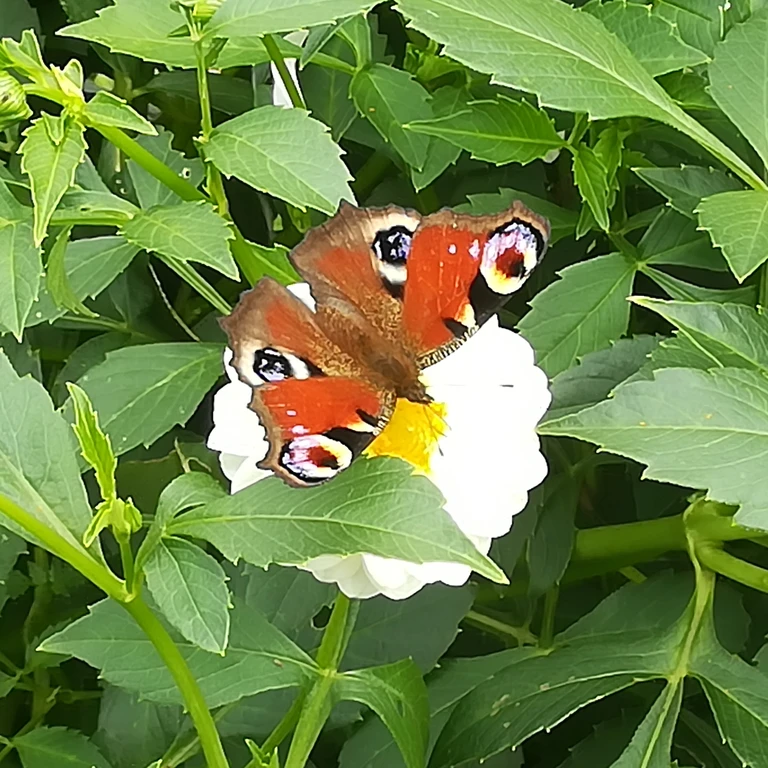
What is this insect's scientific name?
Aglais io
